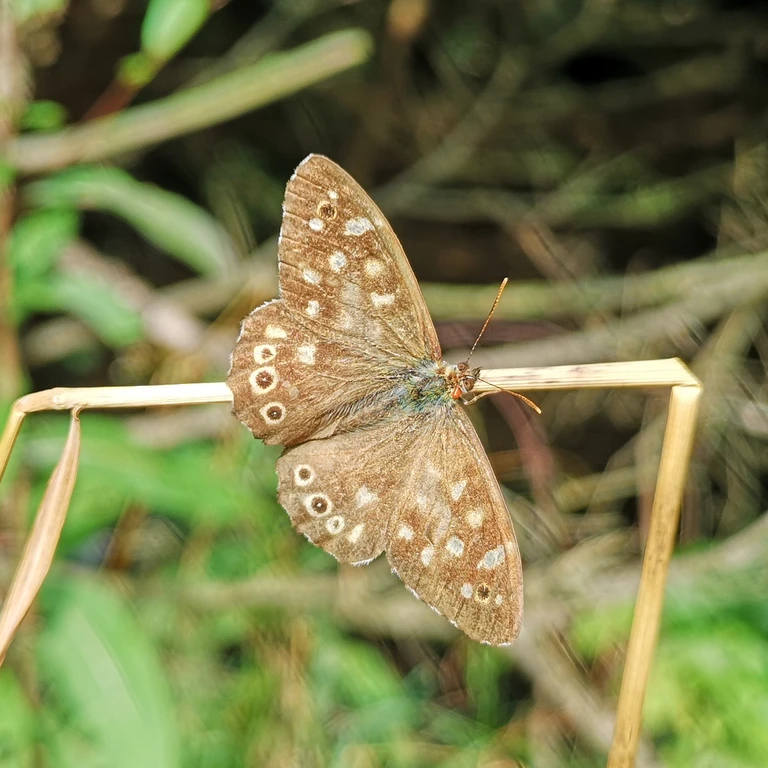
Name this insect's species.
Pararge aegeria
